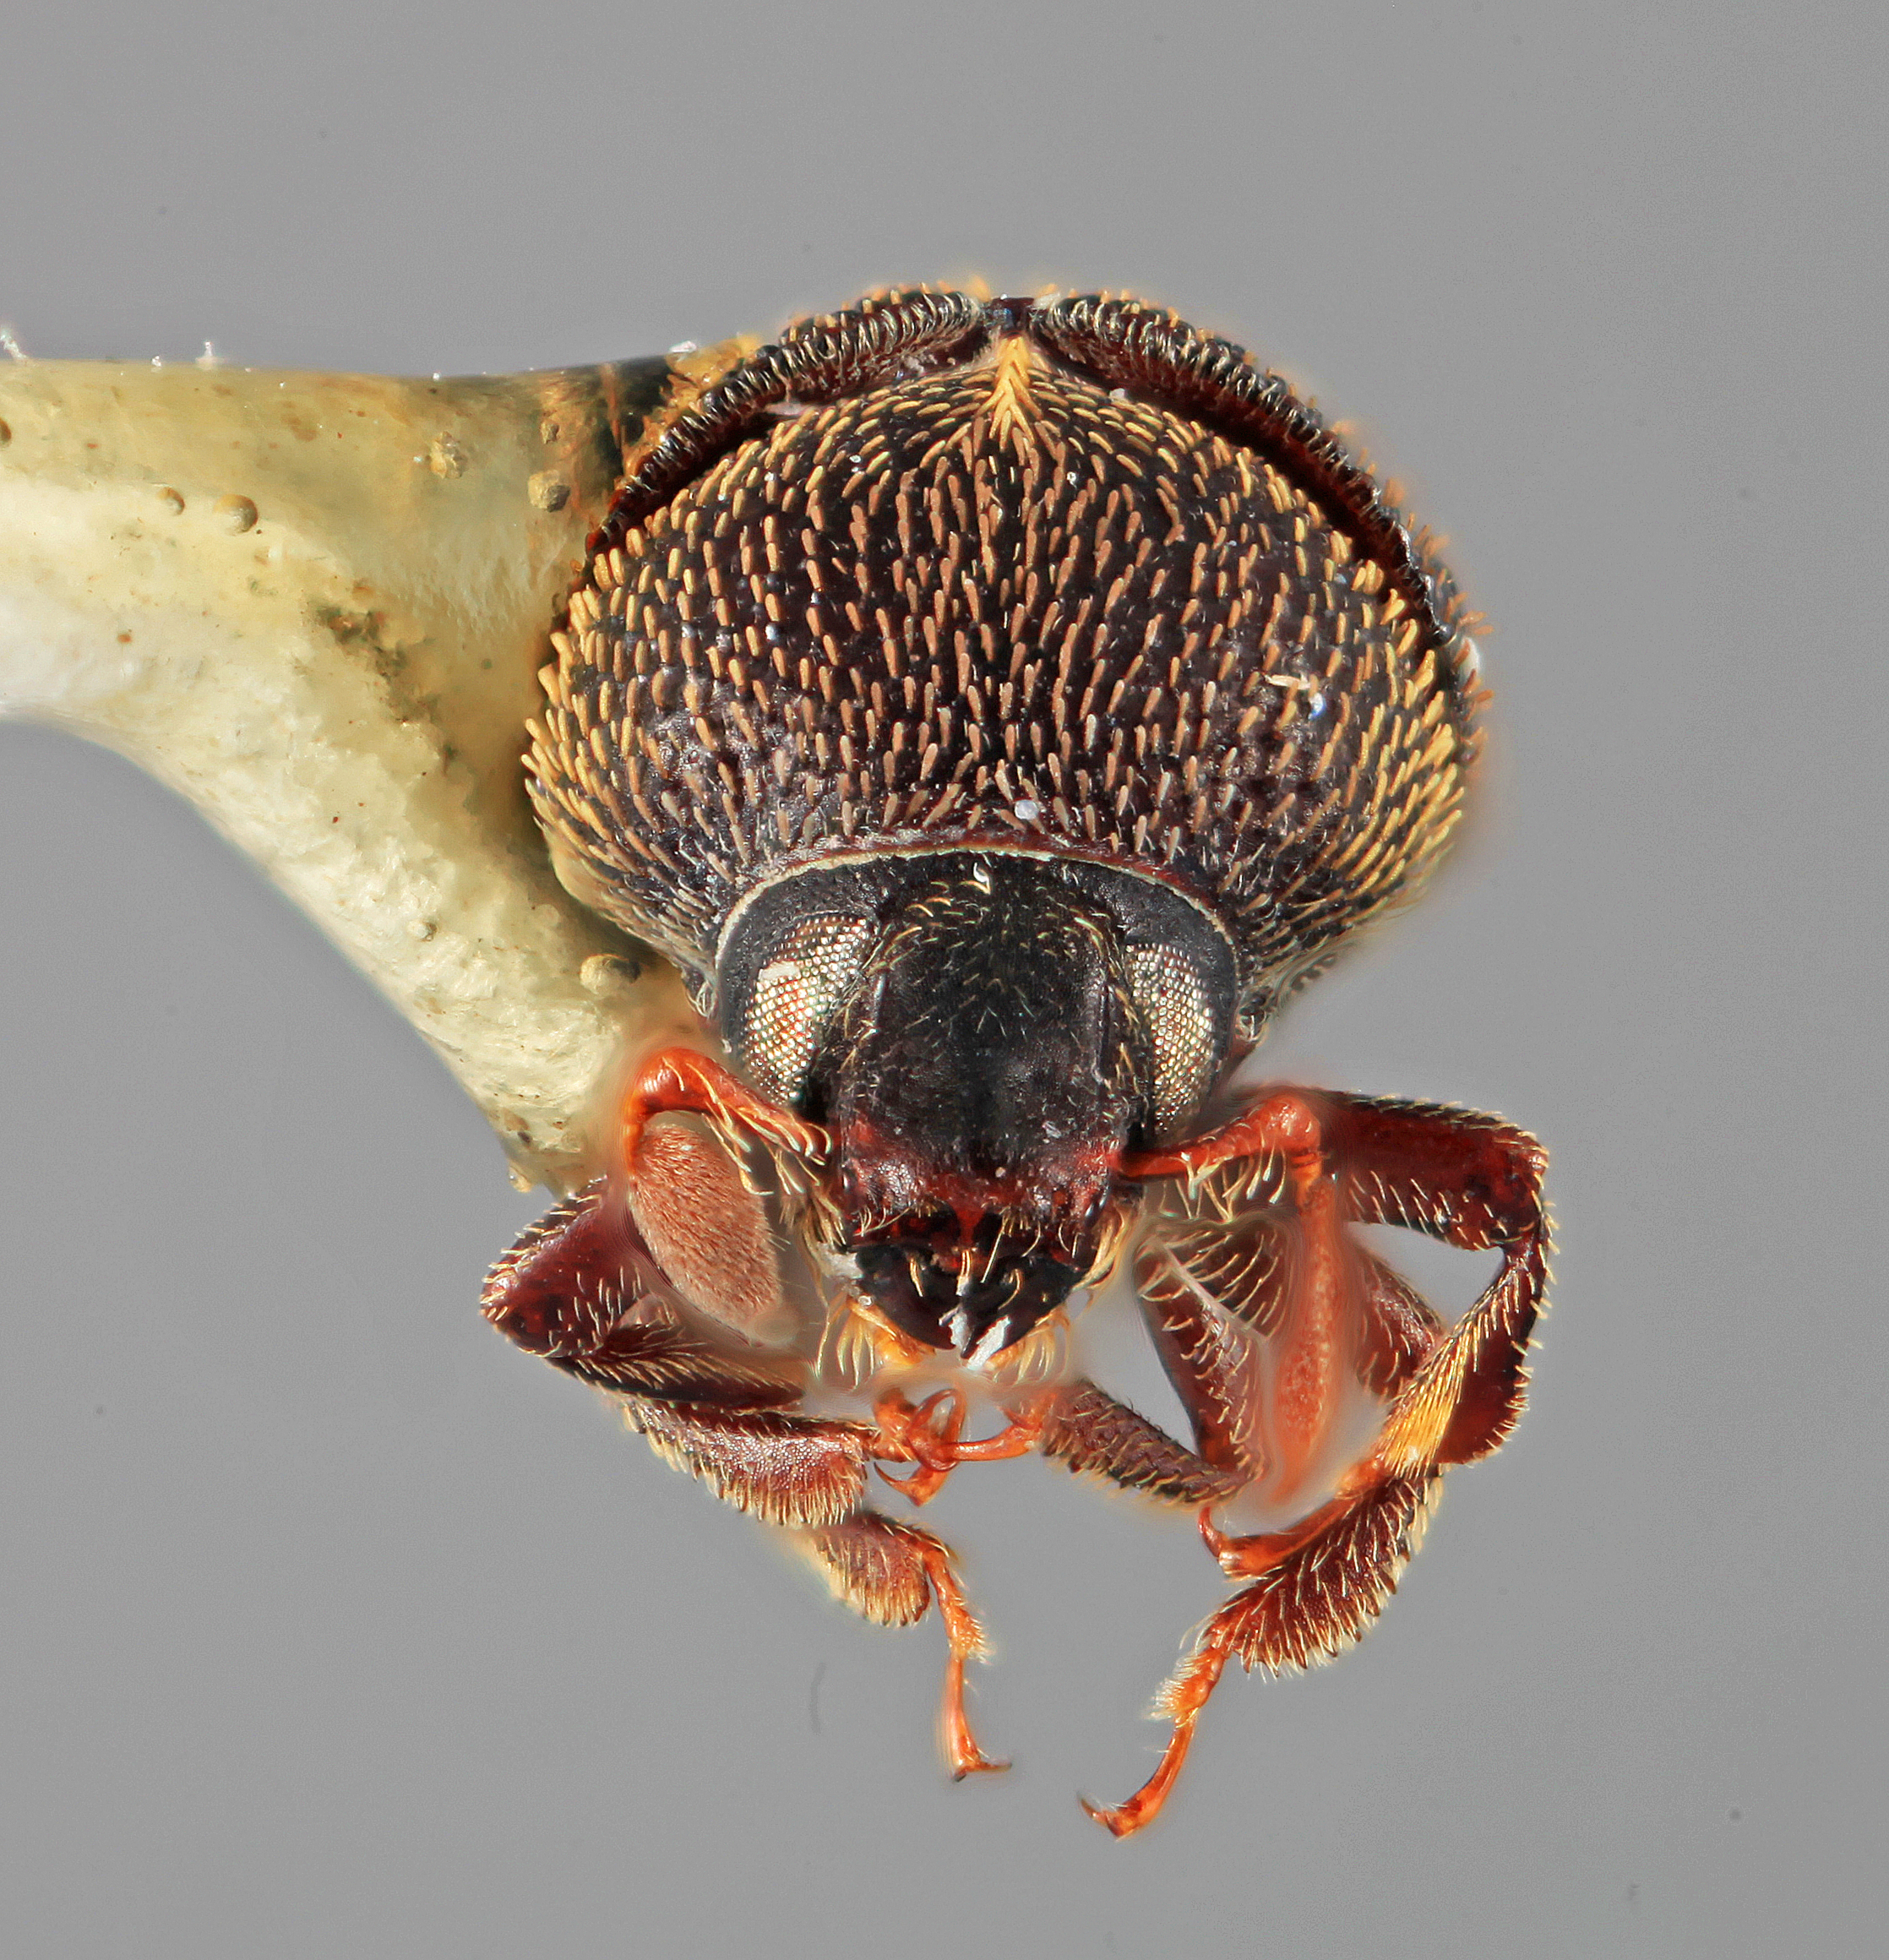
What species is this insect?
Chramesus imporcatus
